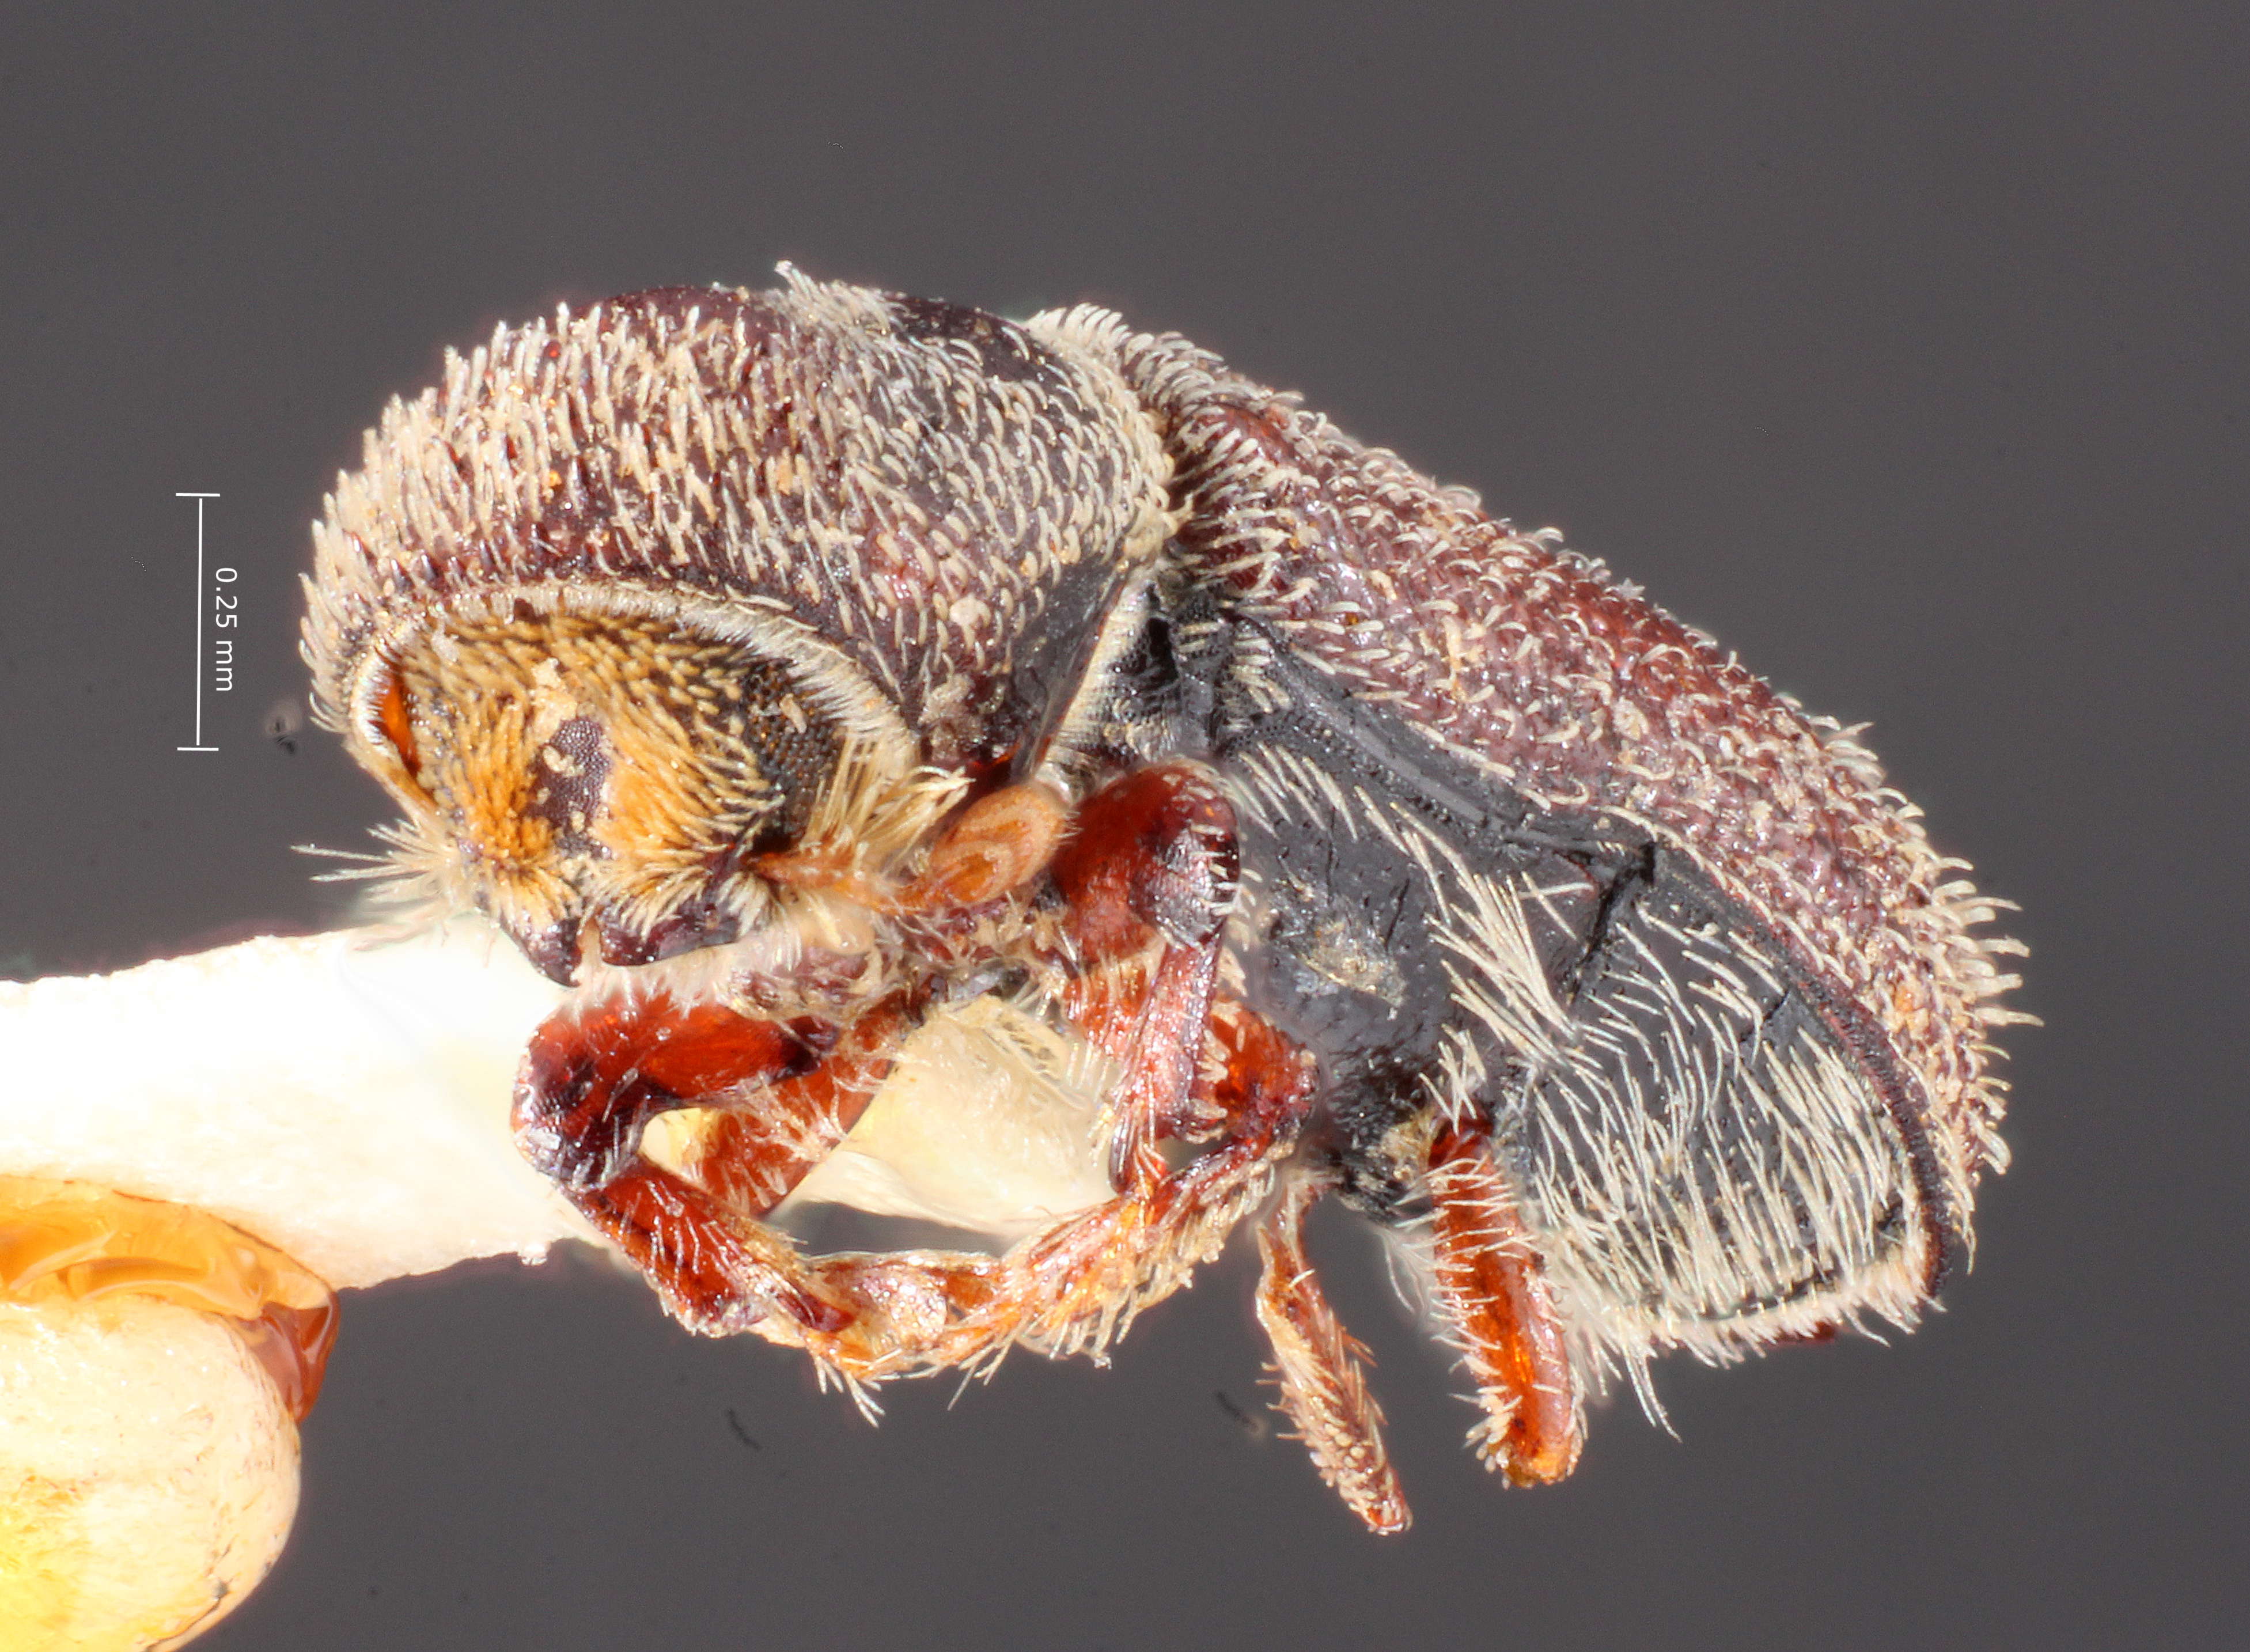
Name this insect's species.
Micracis knulli
